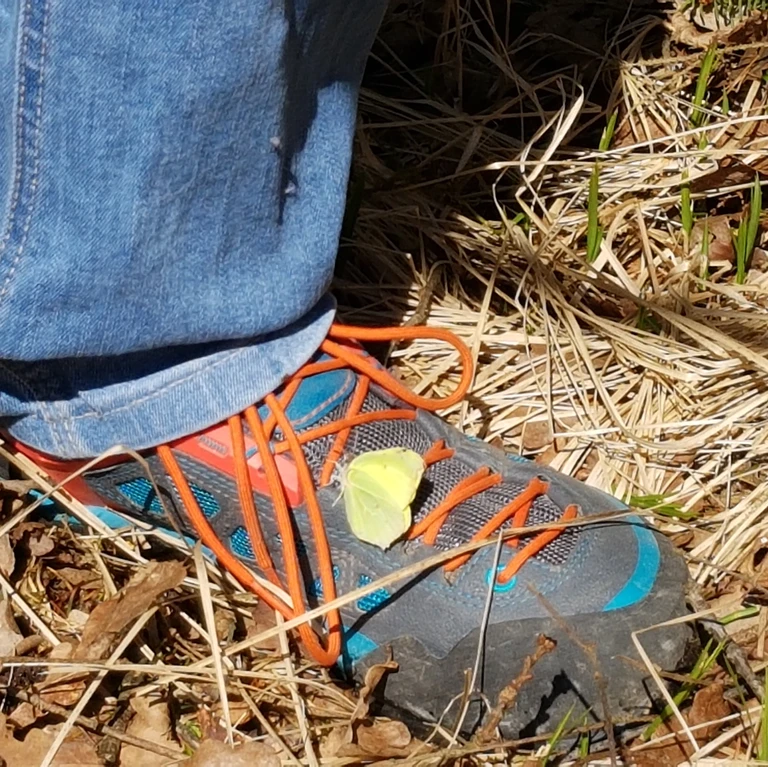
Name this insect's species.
Gonepteryx rhamni
